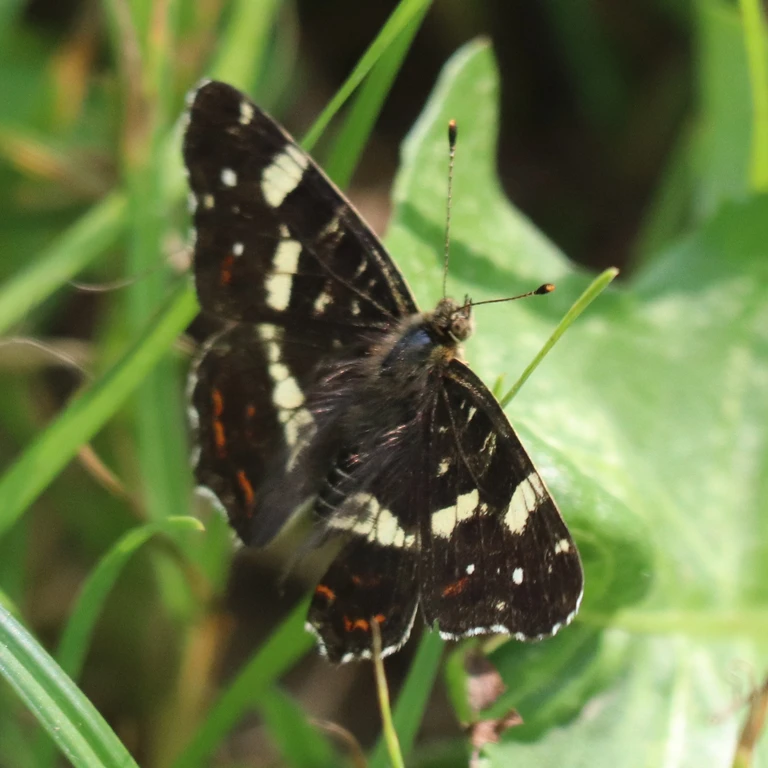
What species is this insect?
Araschnia levana
